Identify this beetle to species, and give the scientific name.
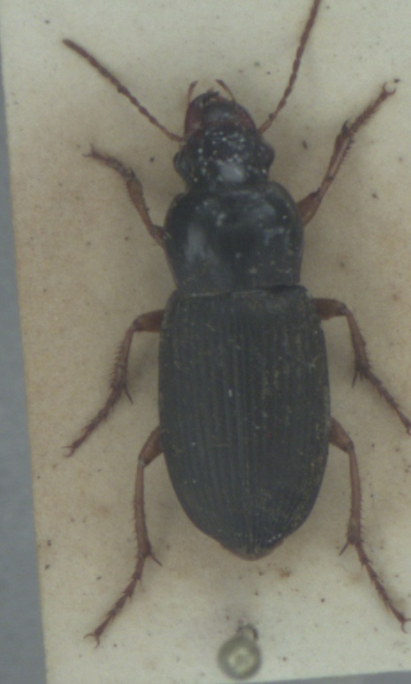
Harpalus rufipes
